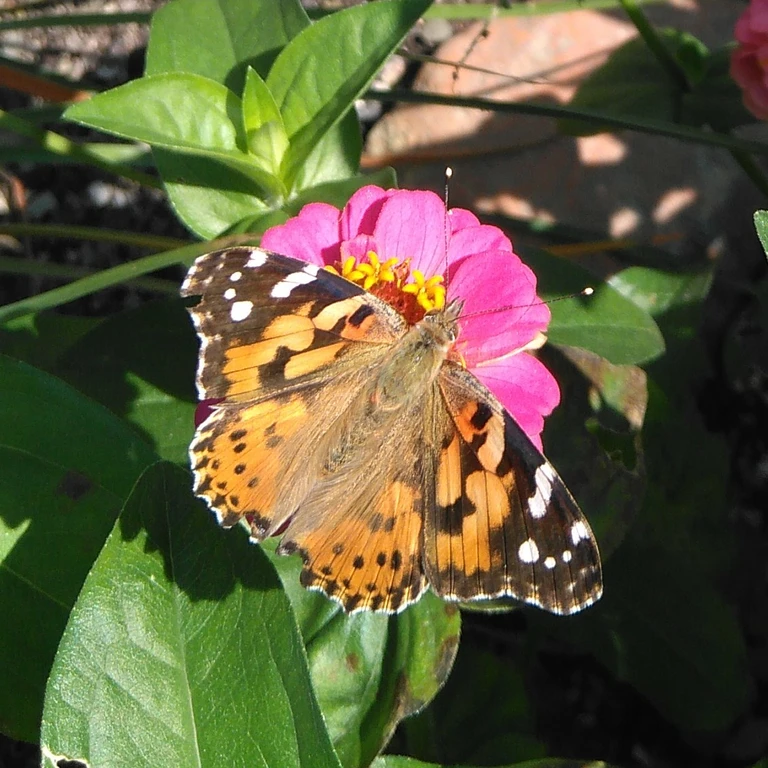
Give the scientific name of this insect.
Vanessa cardui
